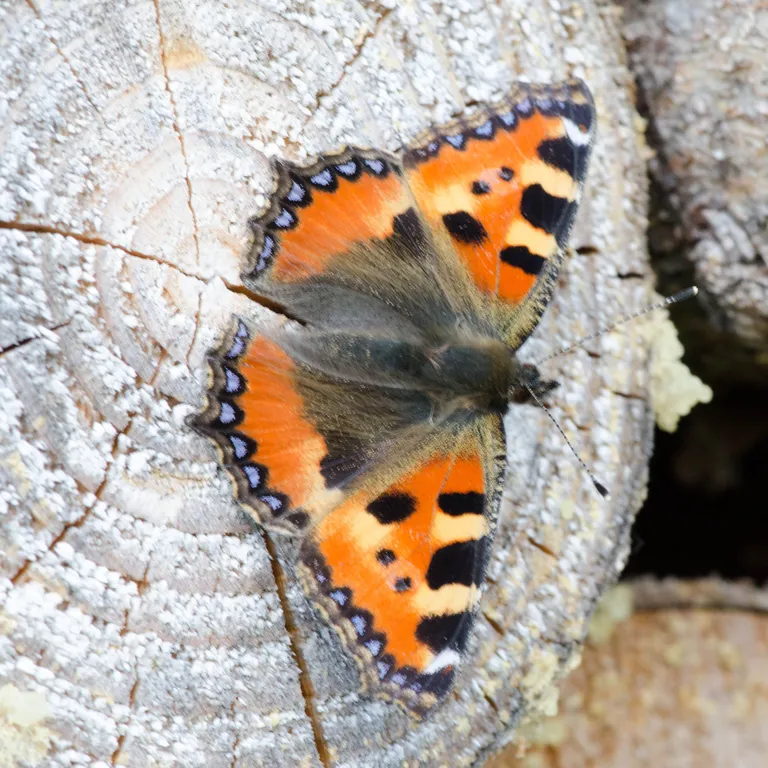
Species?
Aglais urticae
